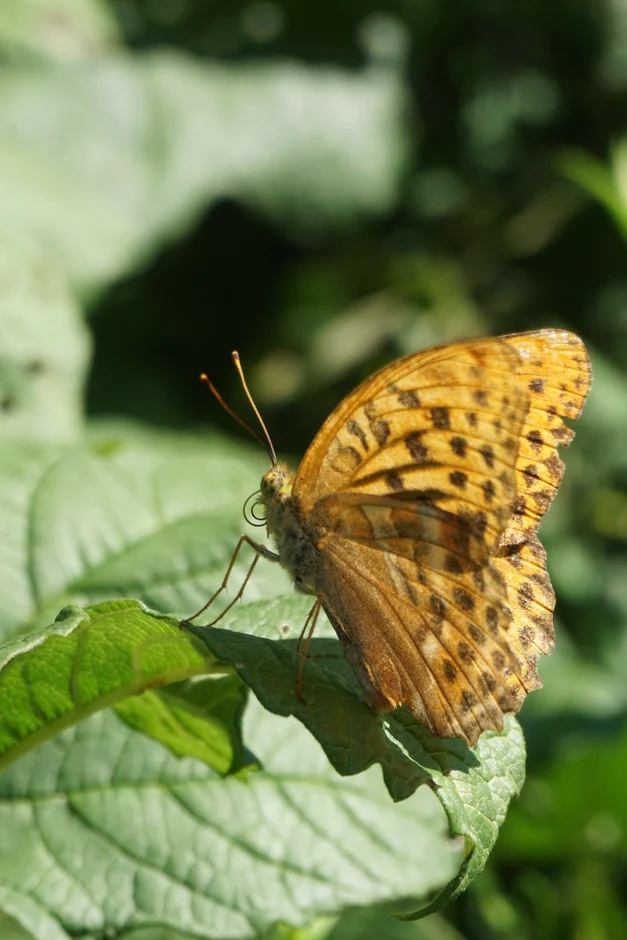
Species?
Argynnis paphia
